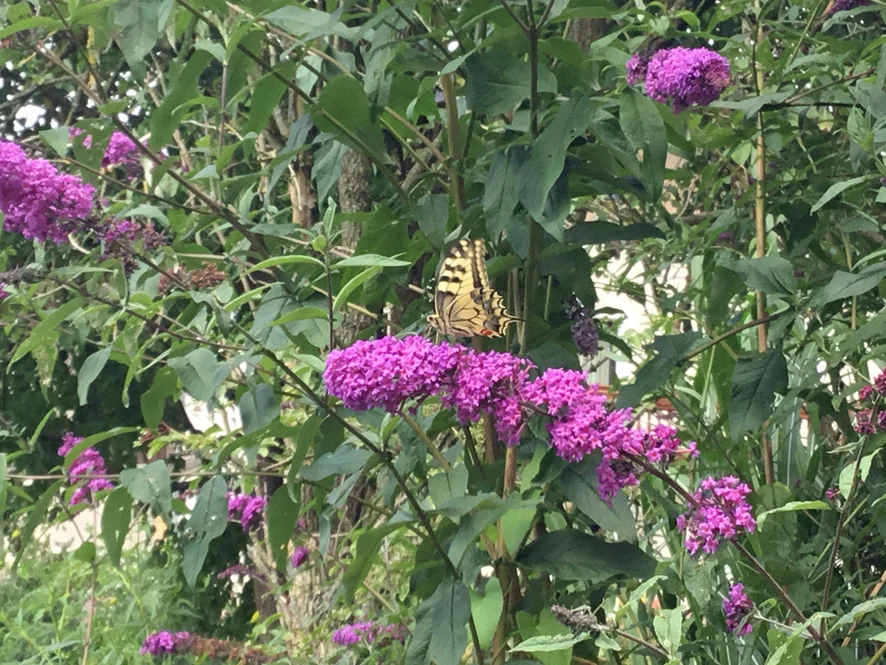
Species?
Papilio machaon
